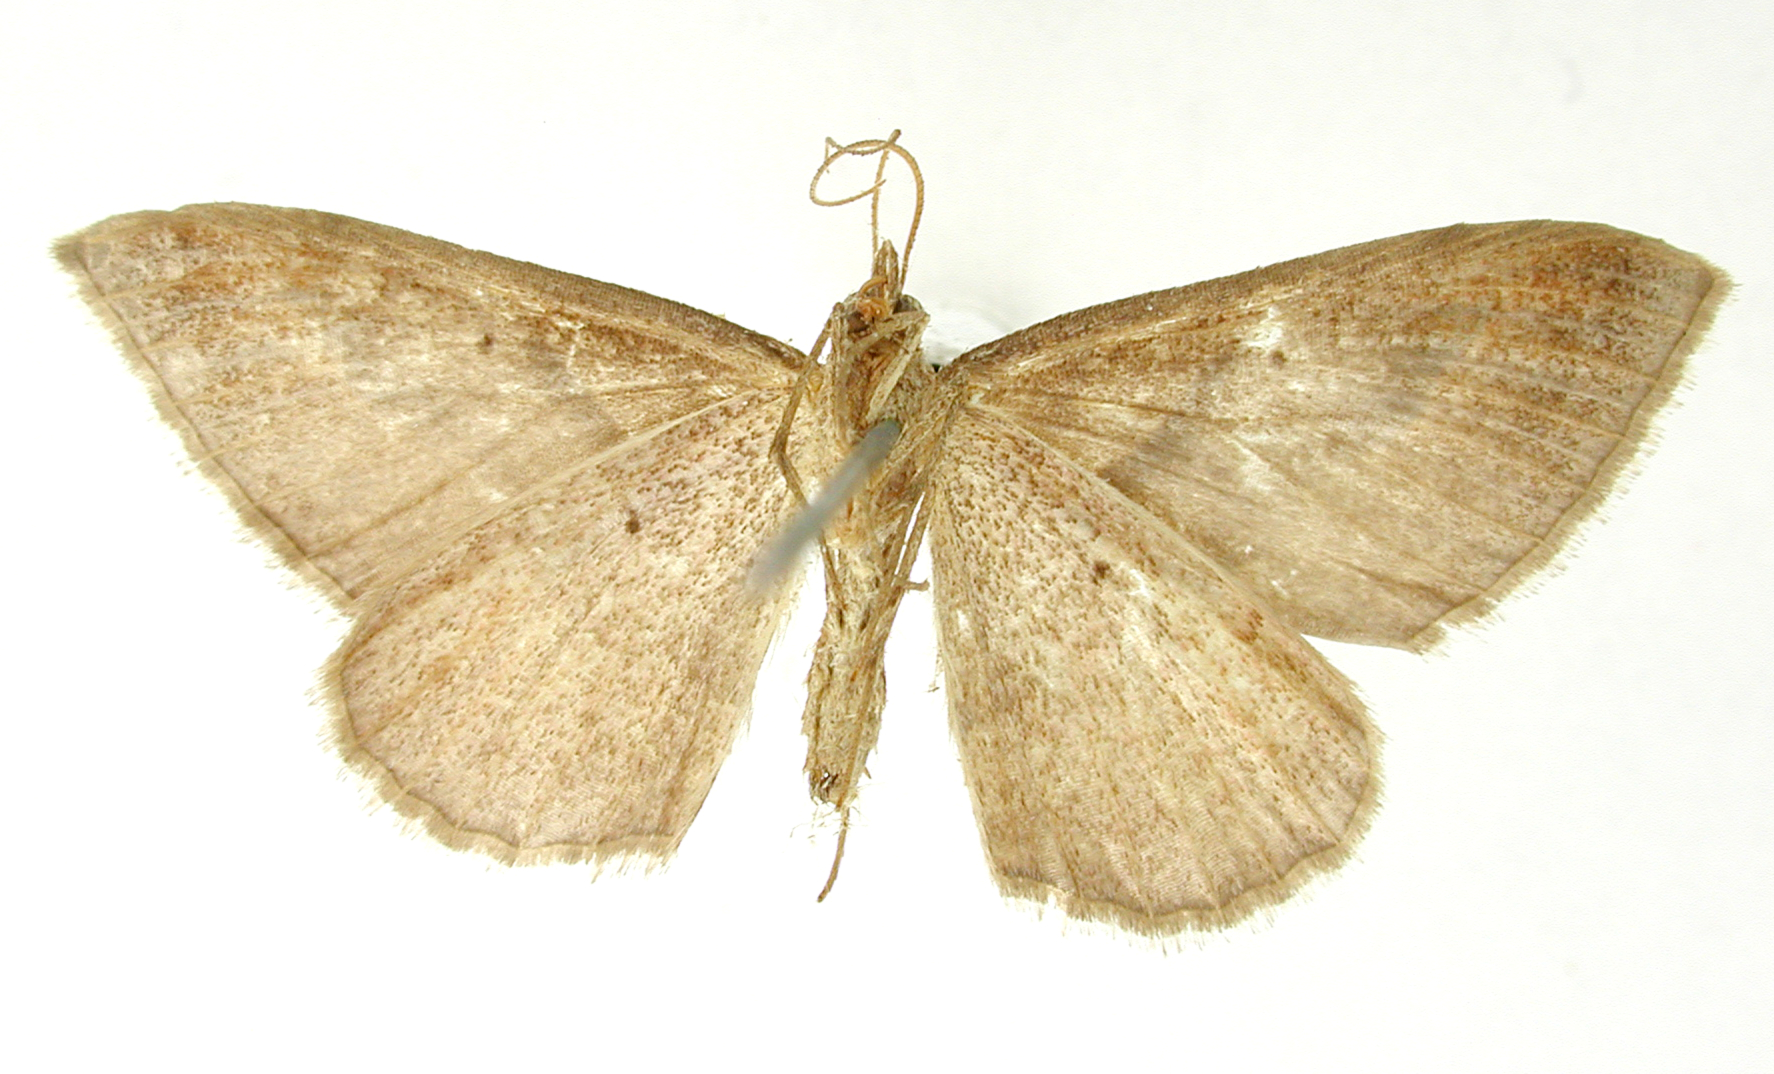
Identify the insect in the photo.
Cambogia elongata
